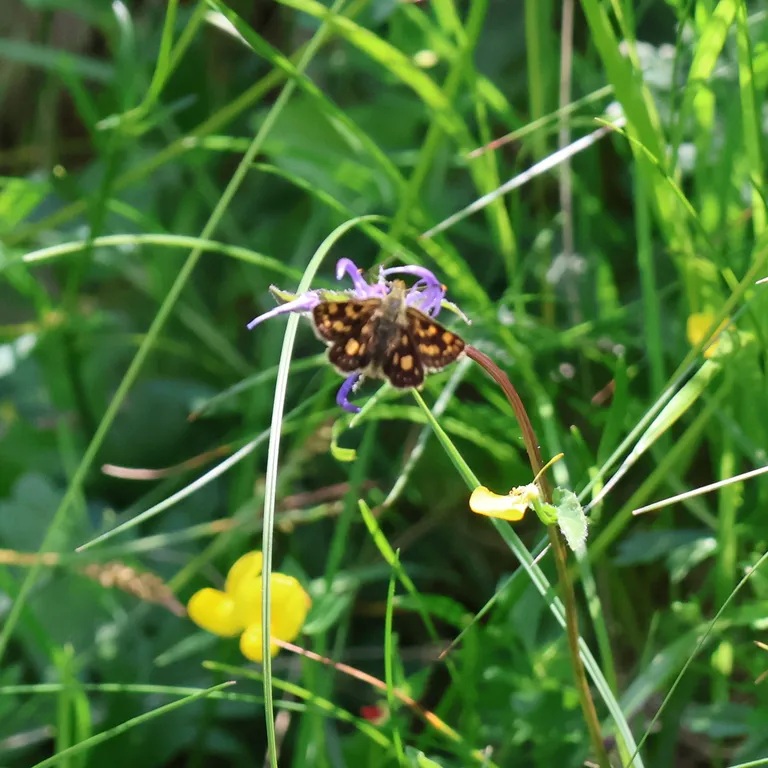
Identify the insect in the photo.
Carterocephalus palaemon
